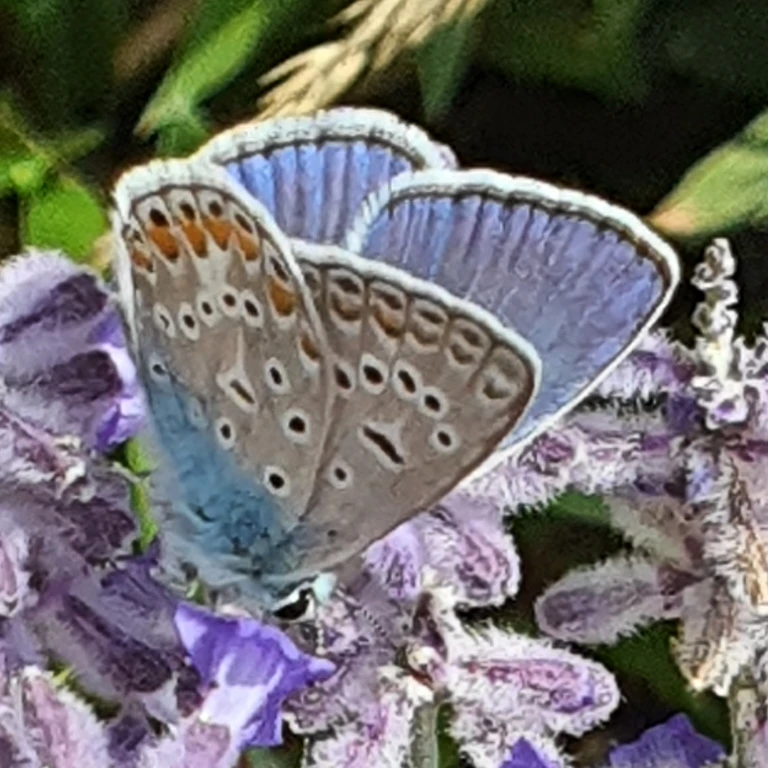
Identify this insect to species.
Polyommatus icarus
